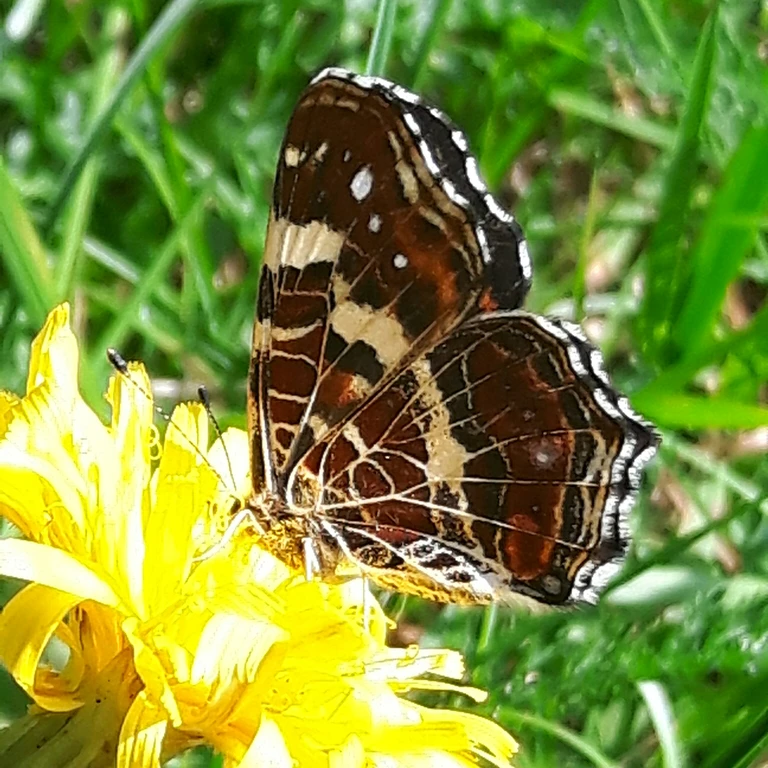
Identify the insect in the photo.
Araschnia levana
